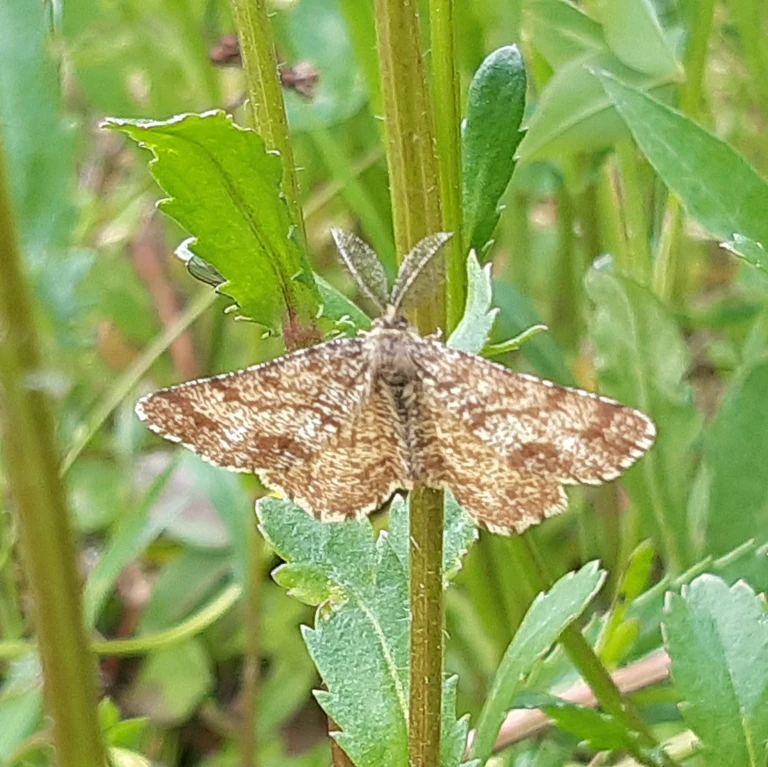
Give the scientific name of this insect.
Ematurga atomaria
